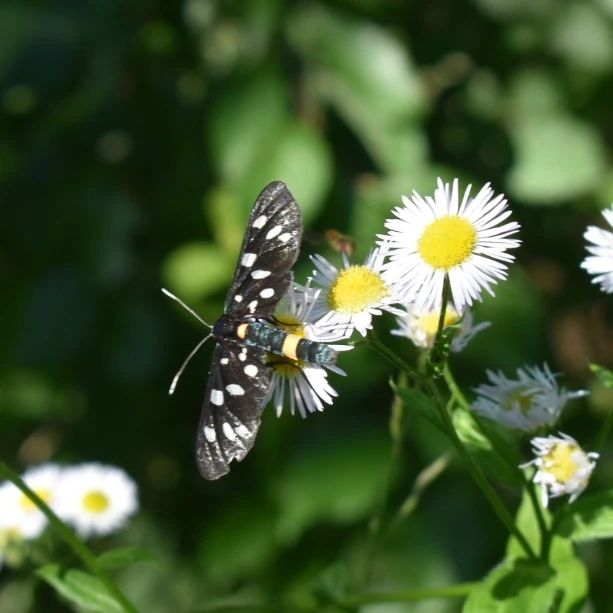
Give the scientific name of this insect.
Amata phegea
